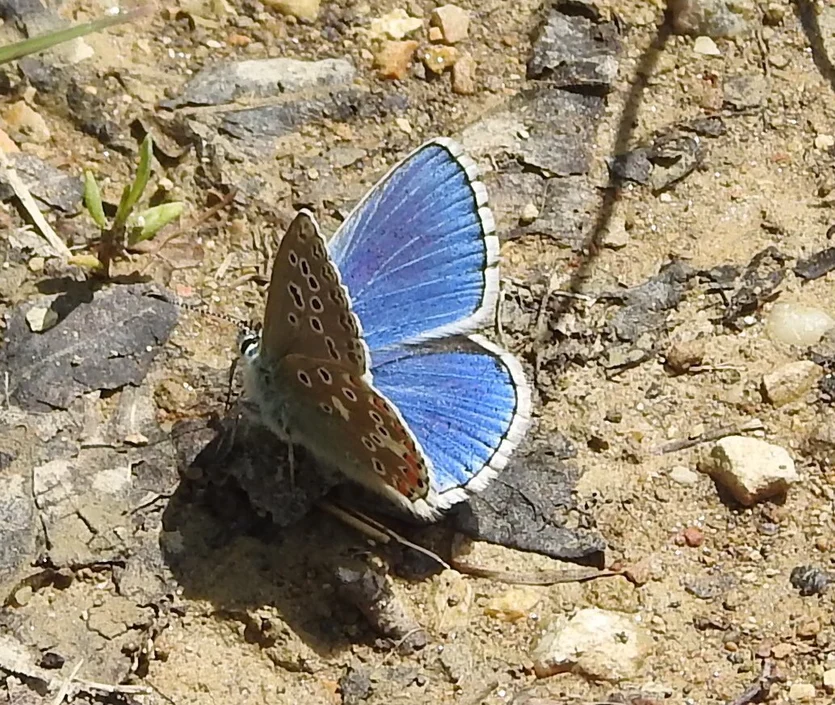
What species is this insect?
Lysandra bellargus
